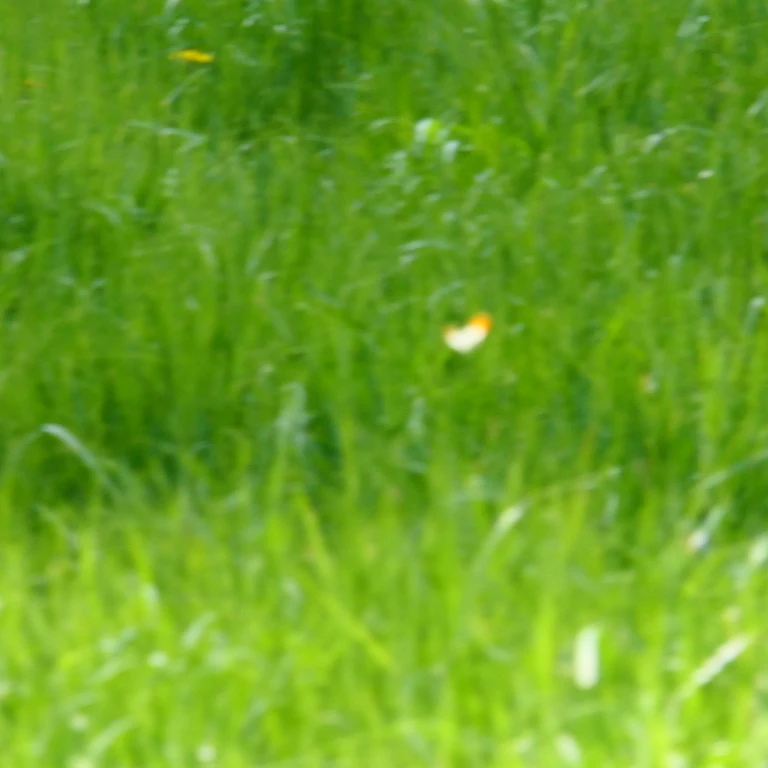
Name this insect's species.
Anthocharis cardamines
